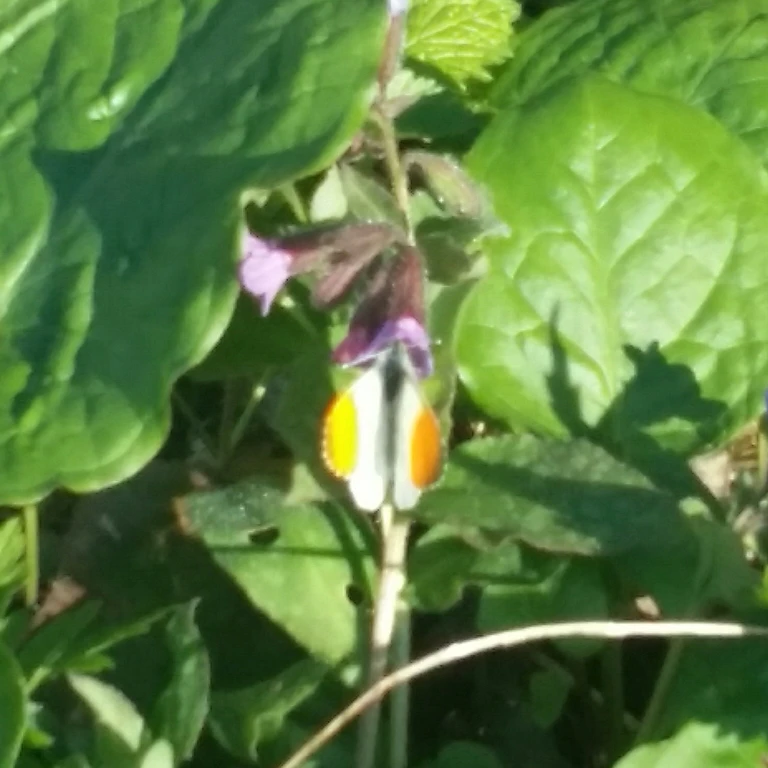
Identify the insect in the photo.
Anthocharis cardamines
